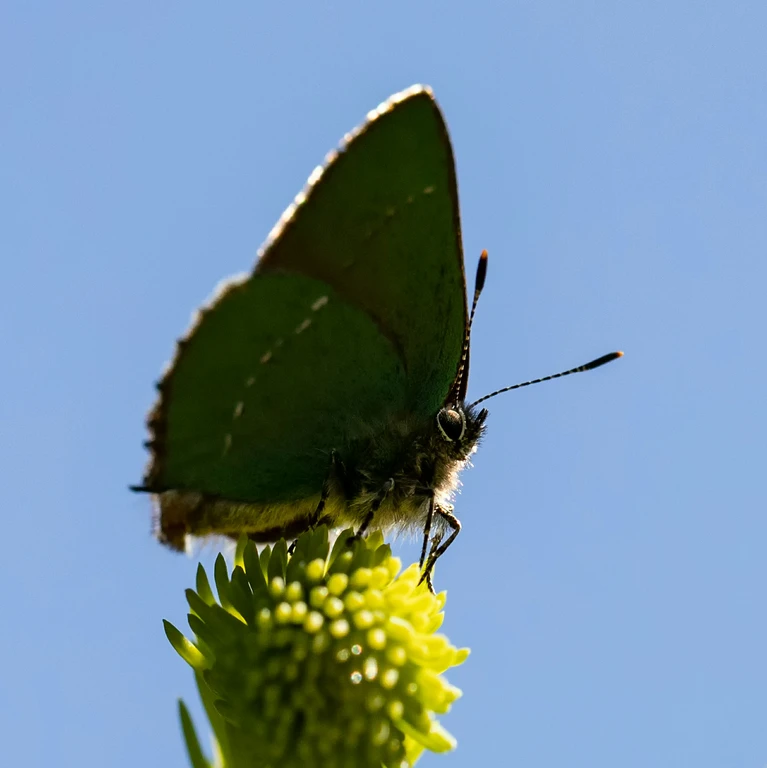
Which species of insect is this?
Callophrys rubi
